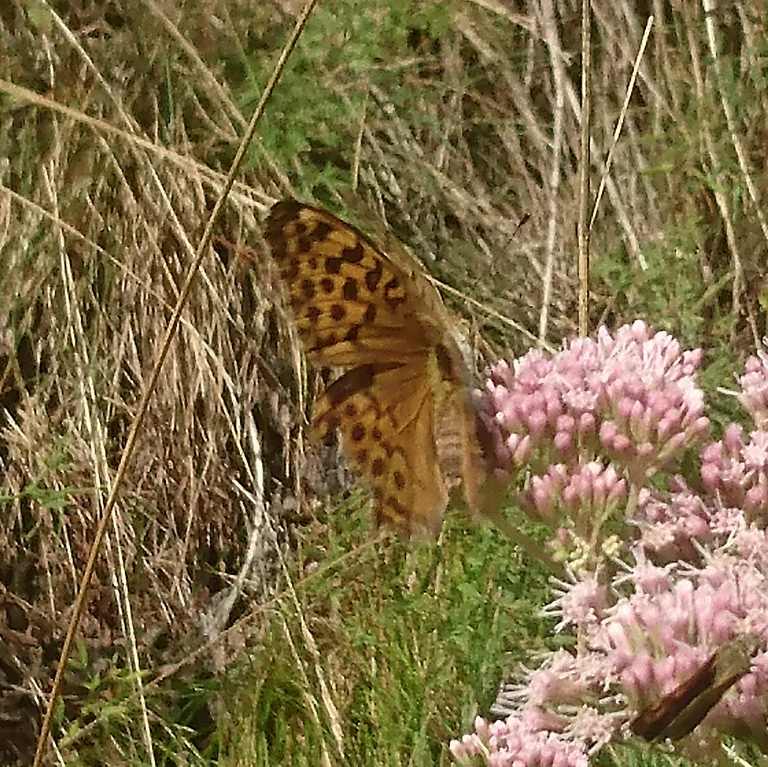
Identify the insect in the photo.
Argynnis paphia
